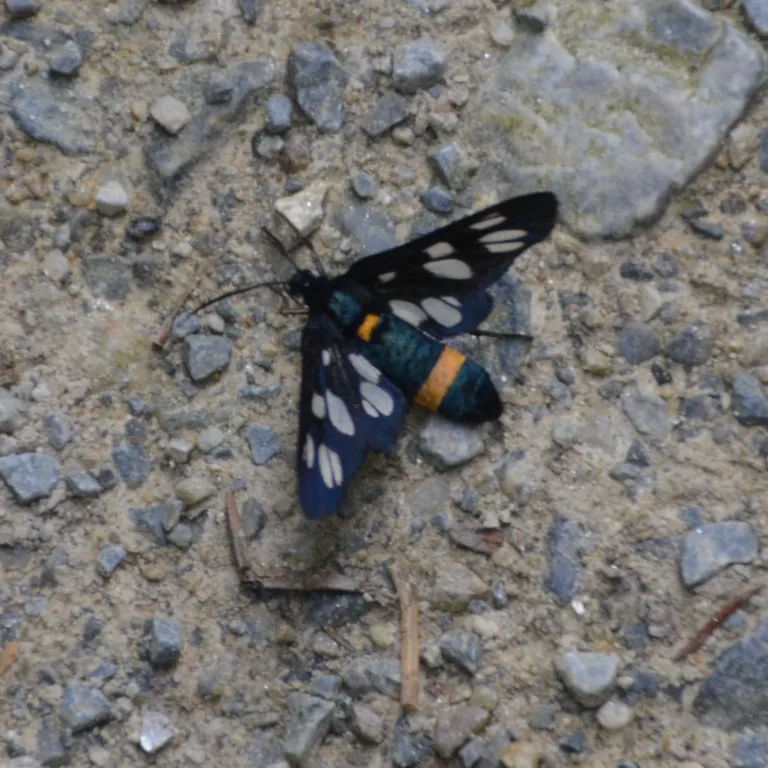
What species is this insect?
Amata phegea
